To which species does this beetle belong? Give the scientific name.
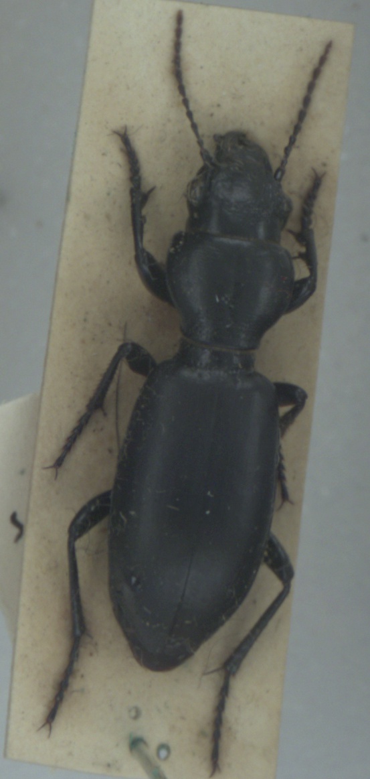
Broscus cephalotes
